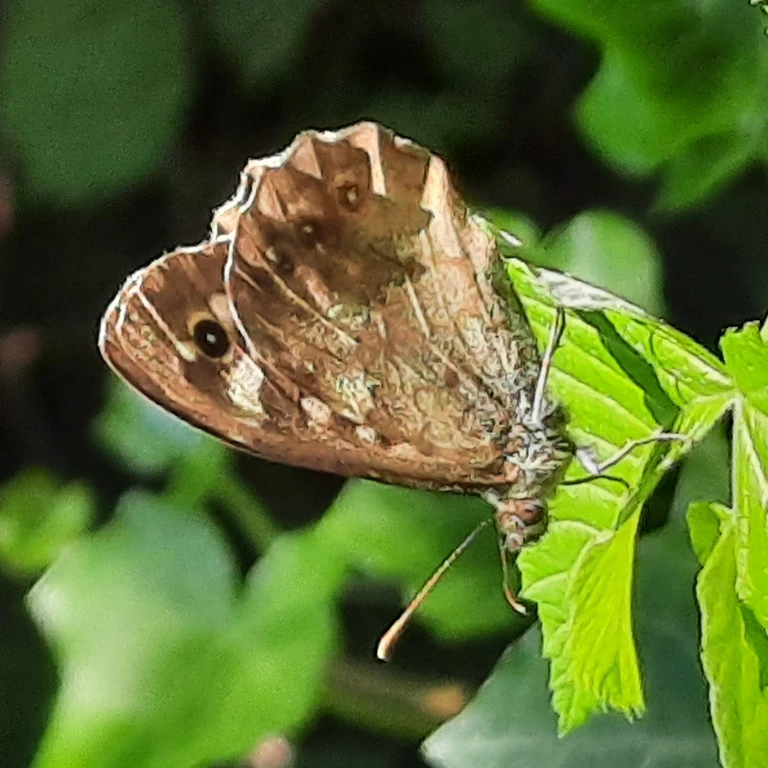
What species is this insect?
Pararge aegeria
